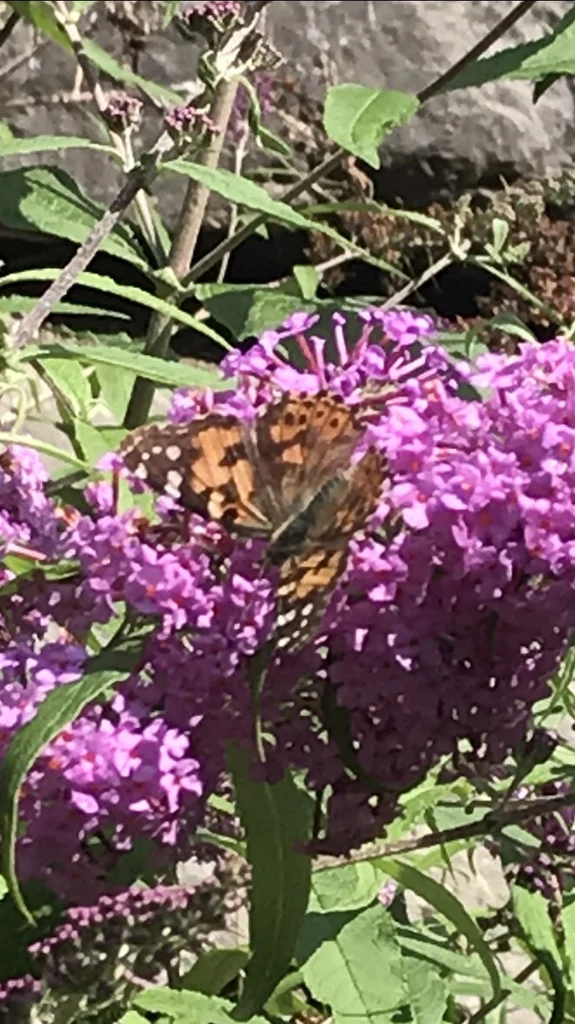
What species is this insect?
Vanessa cardui
